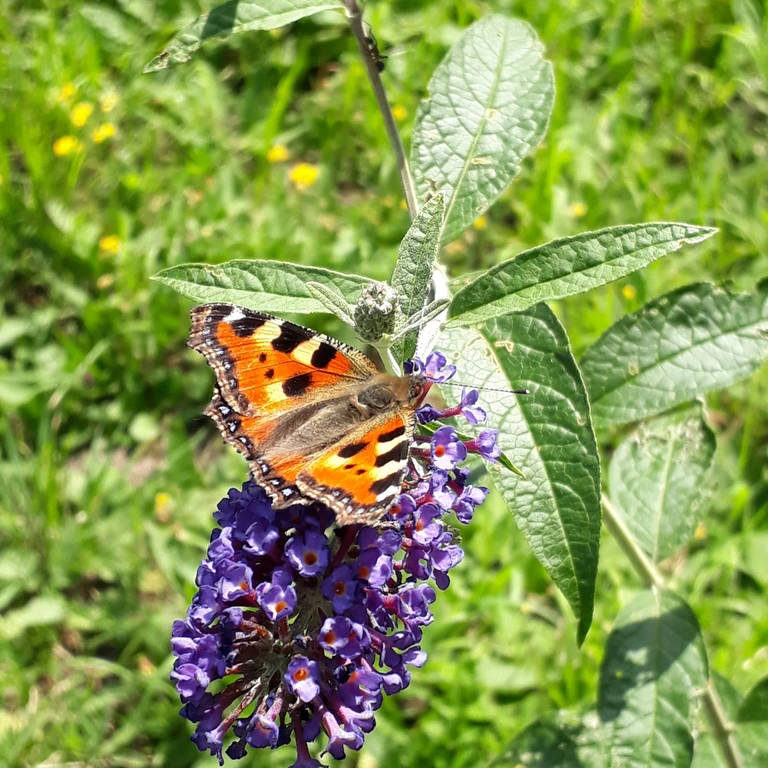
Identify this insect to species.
Aglais urticae
